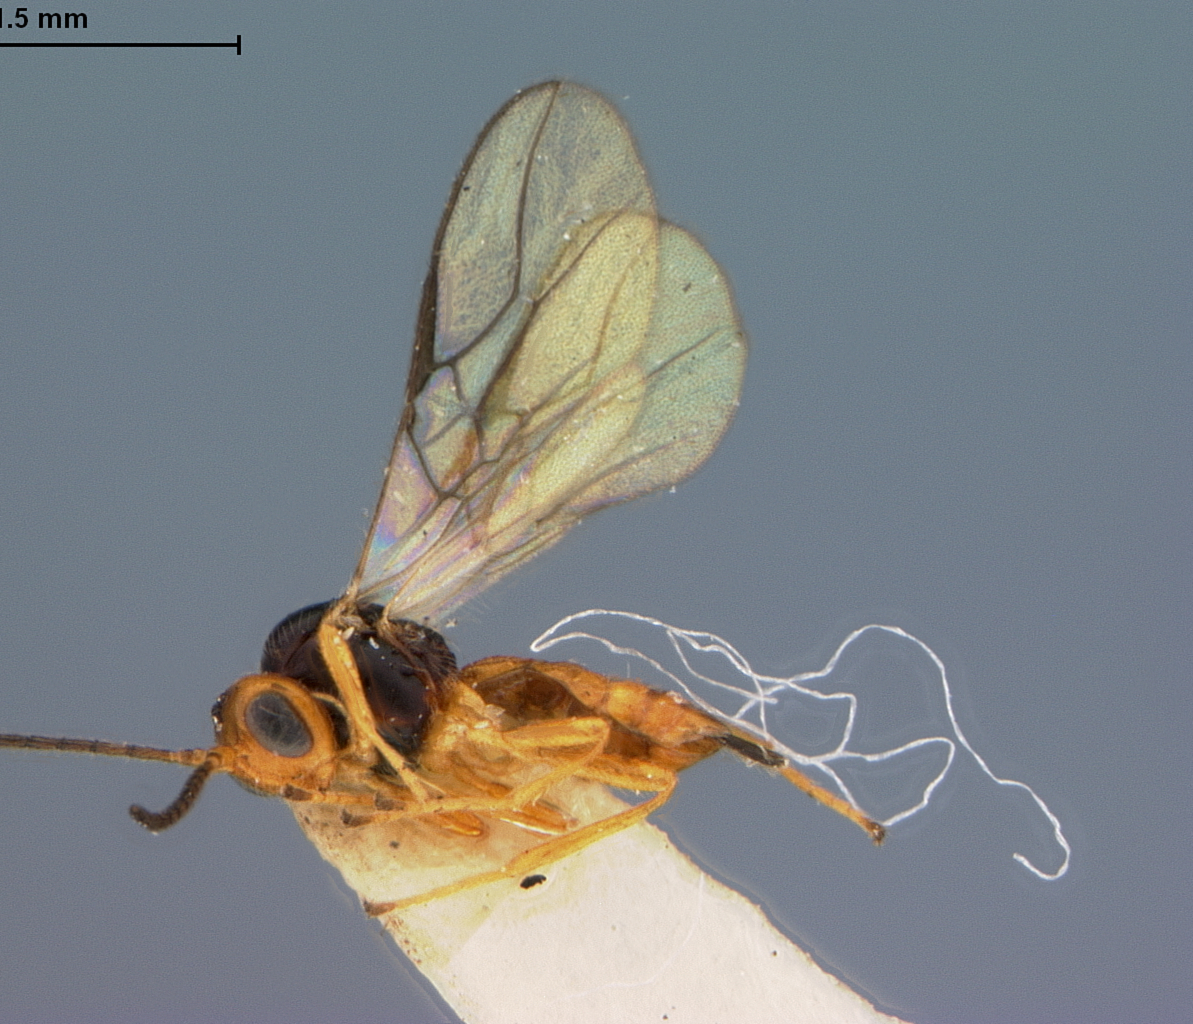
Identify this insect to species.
Opius dreisbachi
